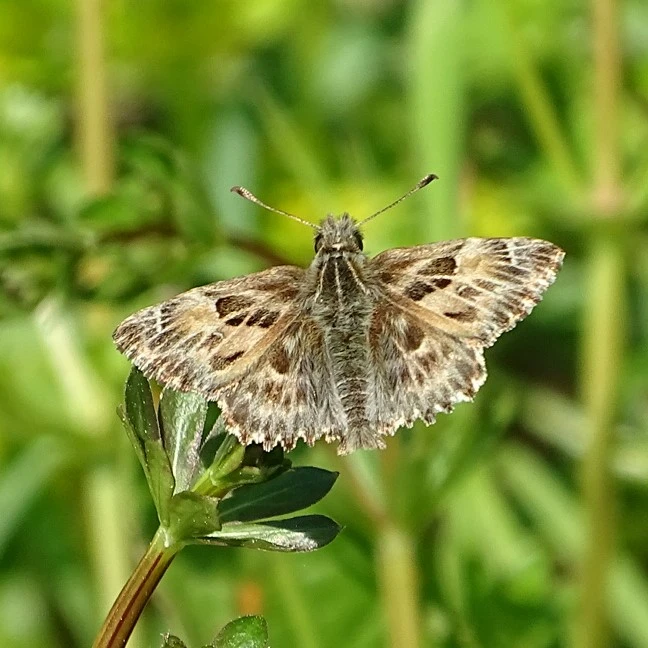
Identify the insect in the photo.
Carcharodus alceae
